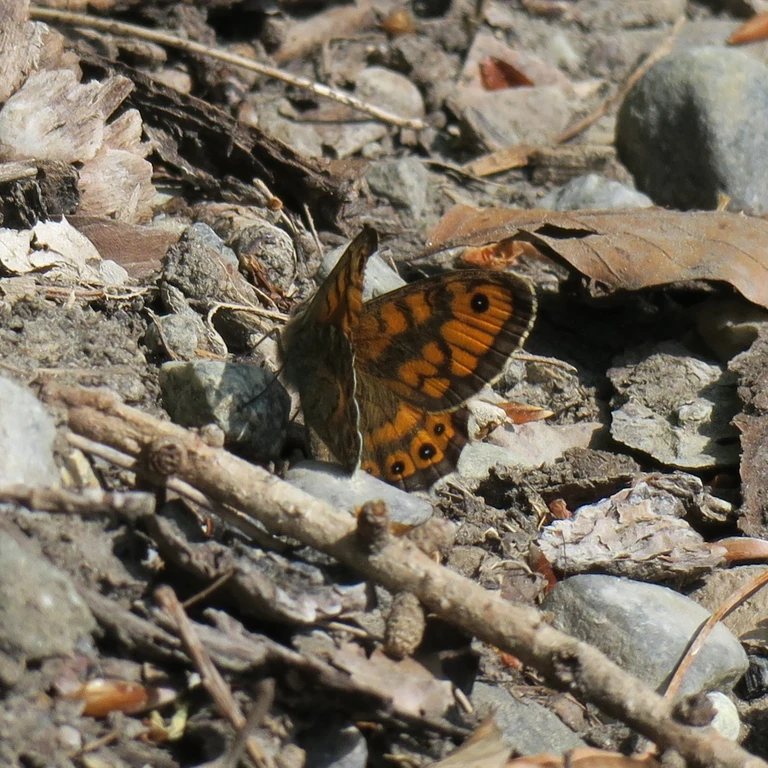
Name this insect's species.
Lasiommata megera (also Pararge megera)
